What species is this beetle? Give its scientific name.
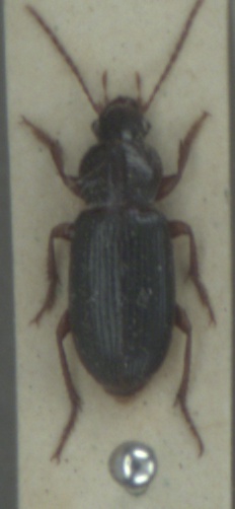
Ophonus rupicola
